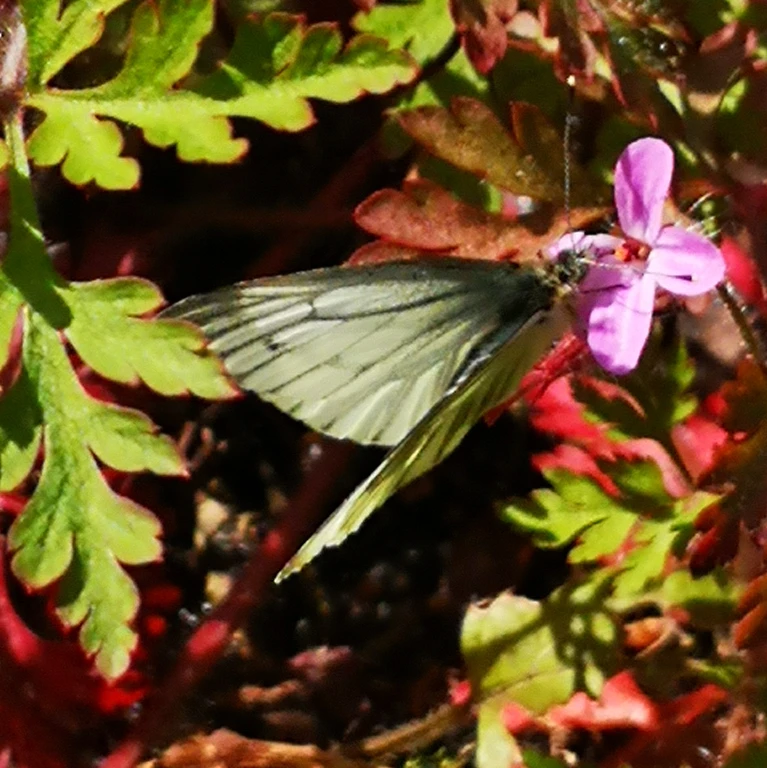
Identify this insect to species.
Pieris napi
